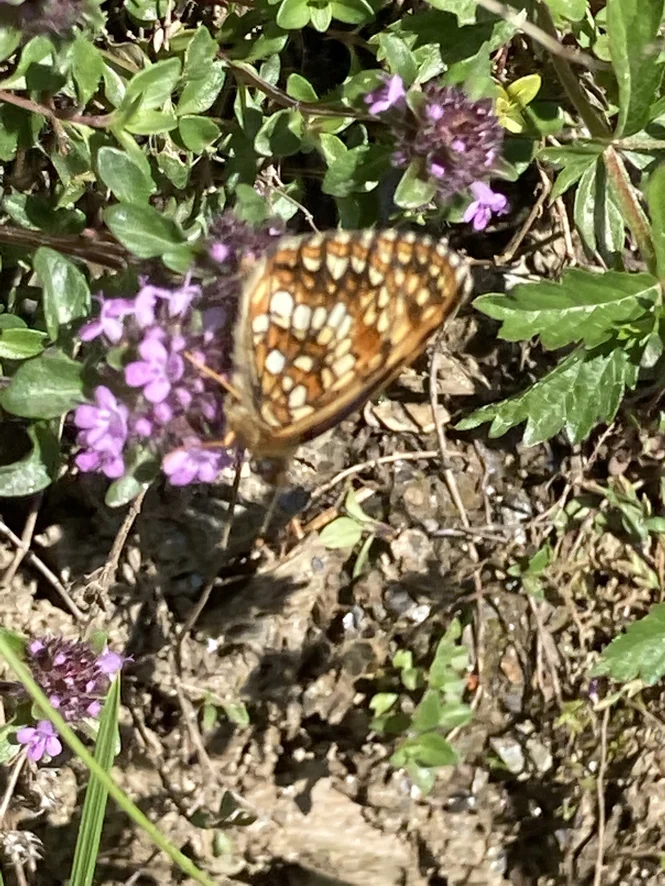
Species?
Melitaea diamina
